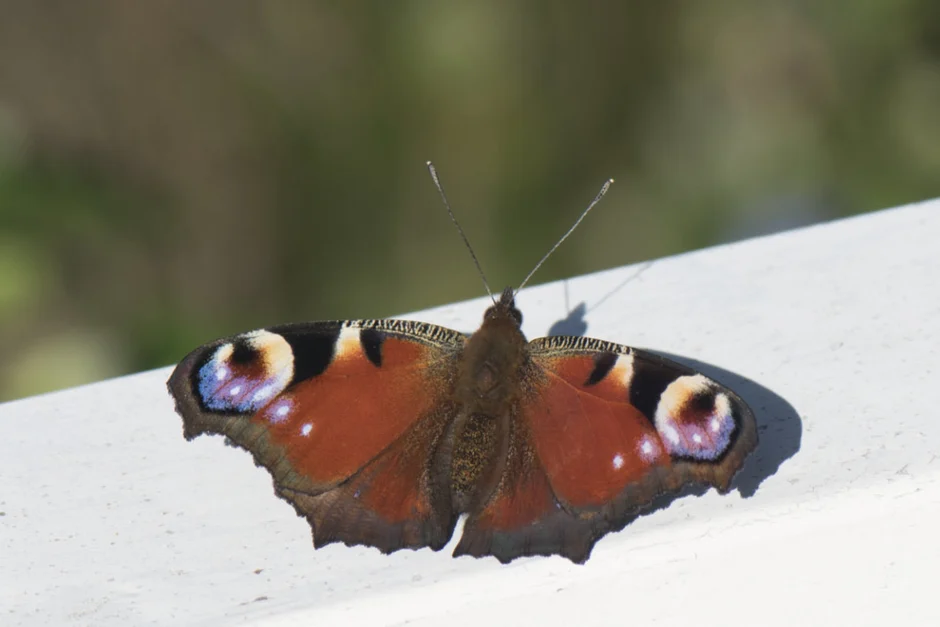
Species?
Aglais io
